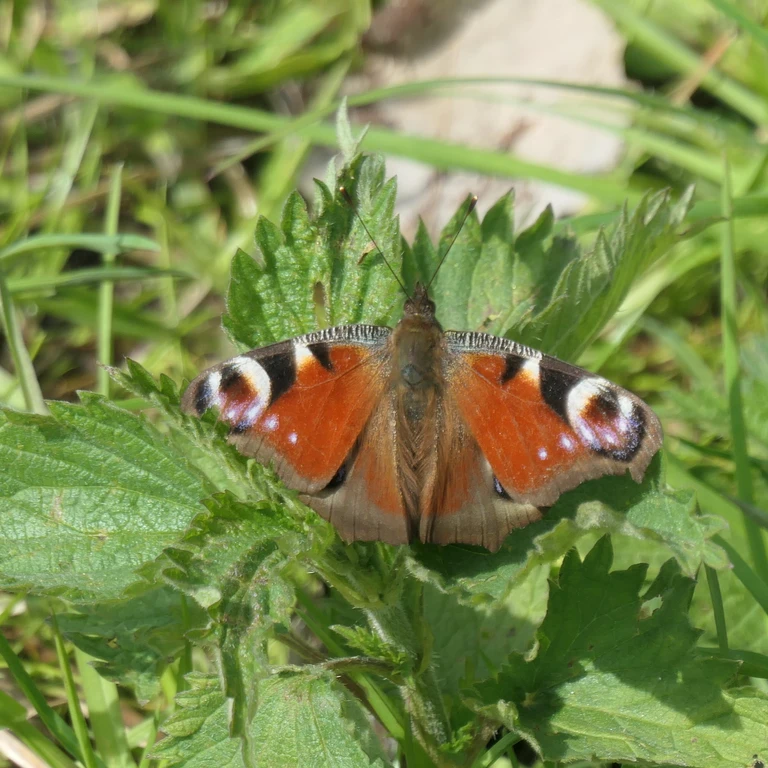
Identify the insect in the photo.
Aglais io
